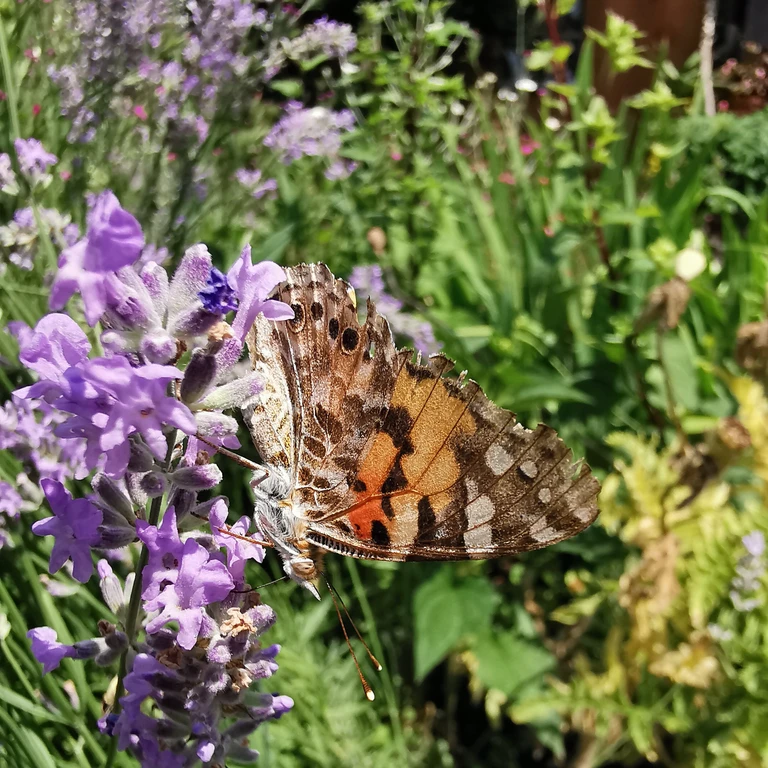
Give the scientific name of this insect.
Vanessa cardui
